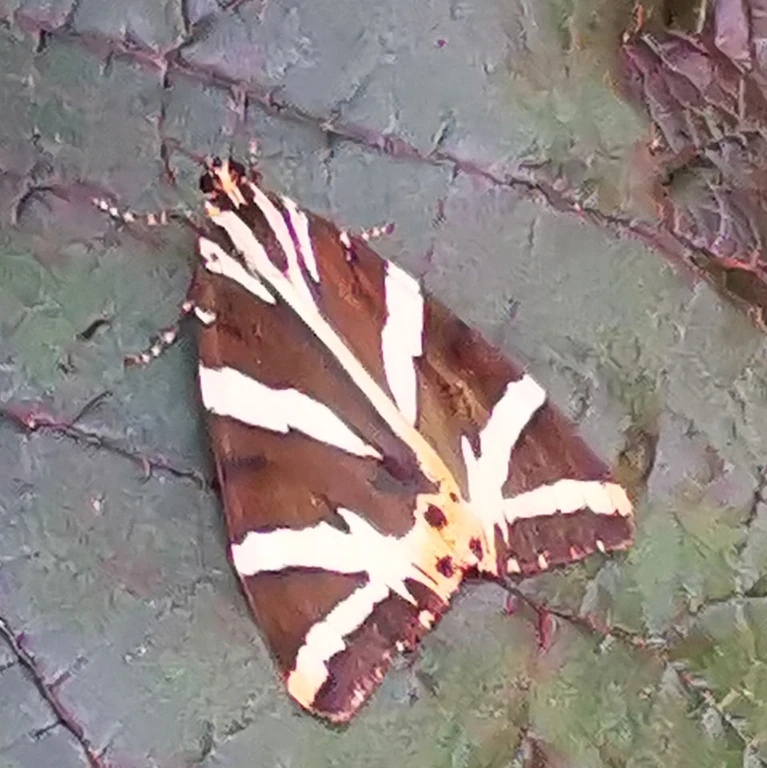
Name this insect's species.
Euplagia quadripunctaria
